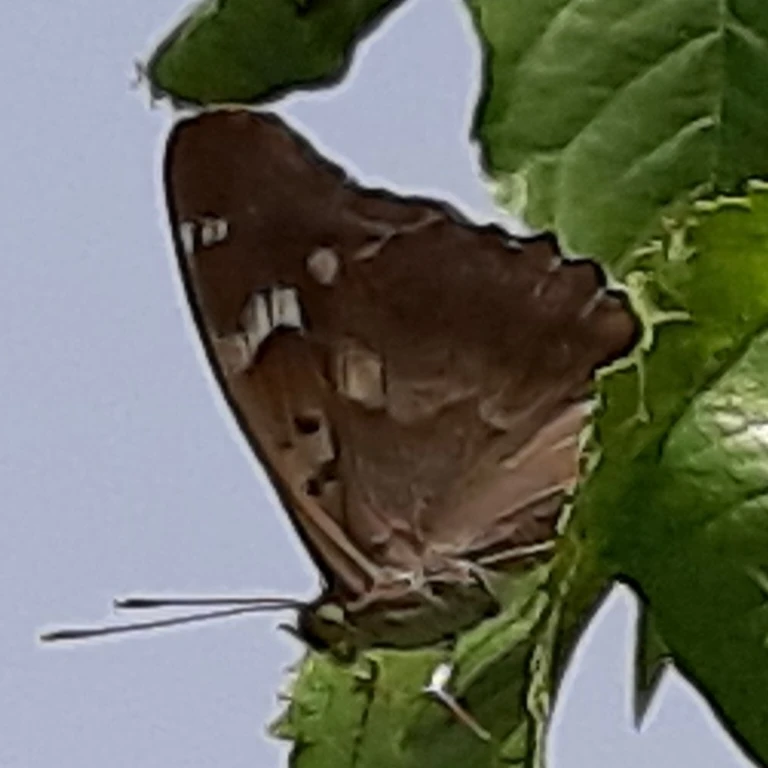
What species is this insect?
Apatura ilia
